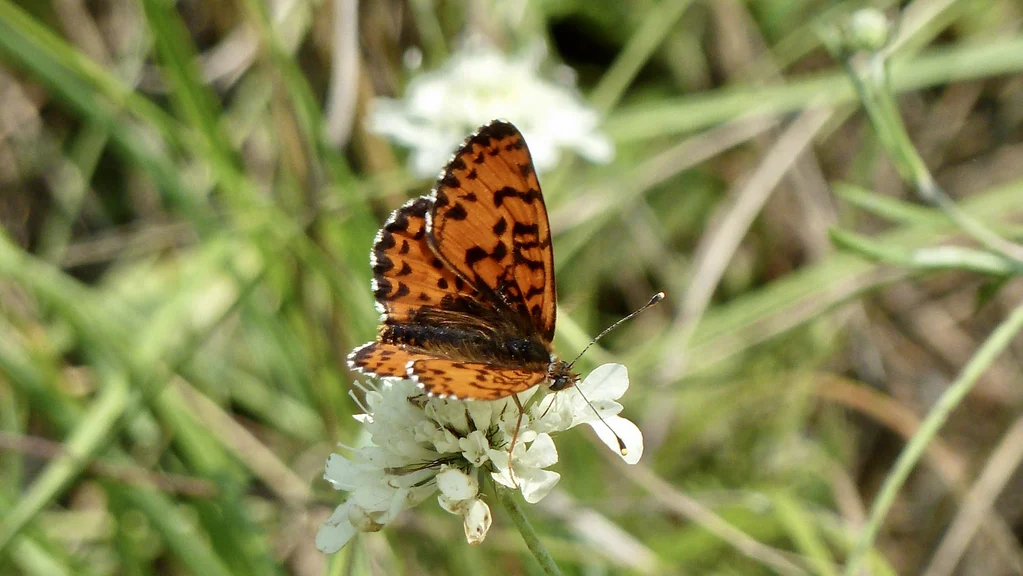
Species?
Melitaea didyma
